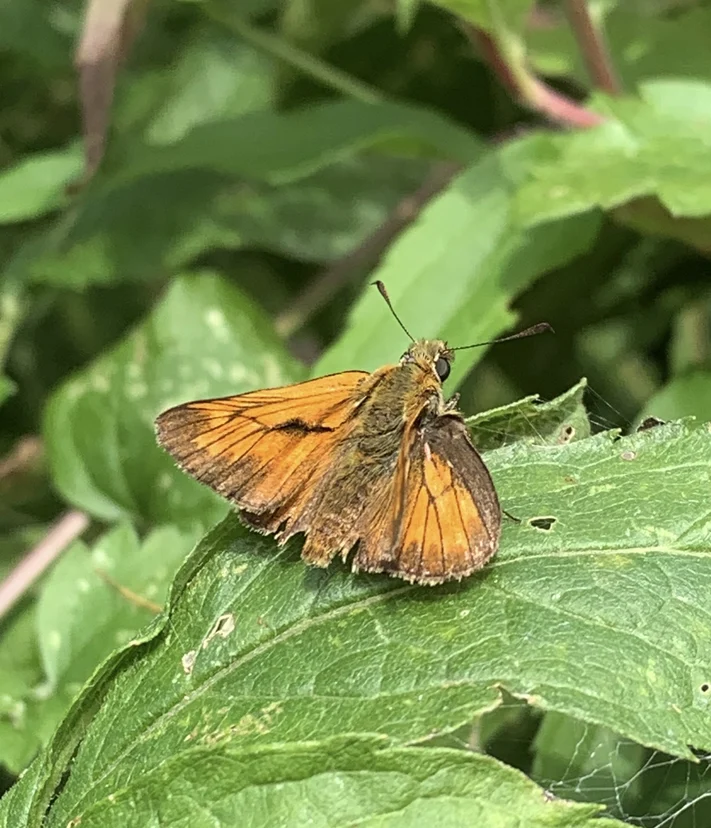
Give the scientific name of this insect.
Ochlodes sylvanus (also Ochlodes venata)
